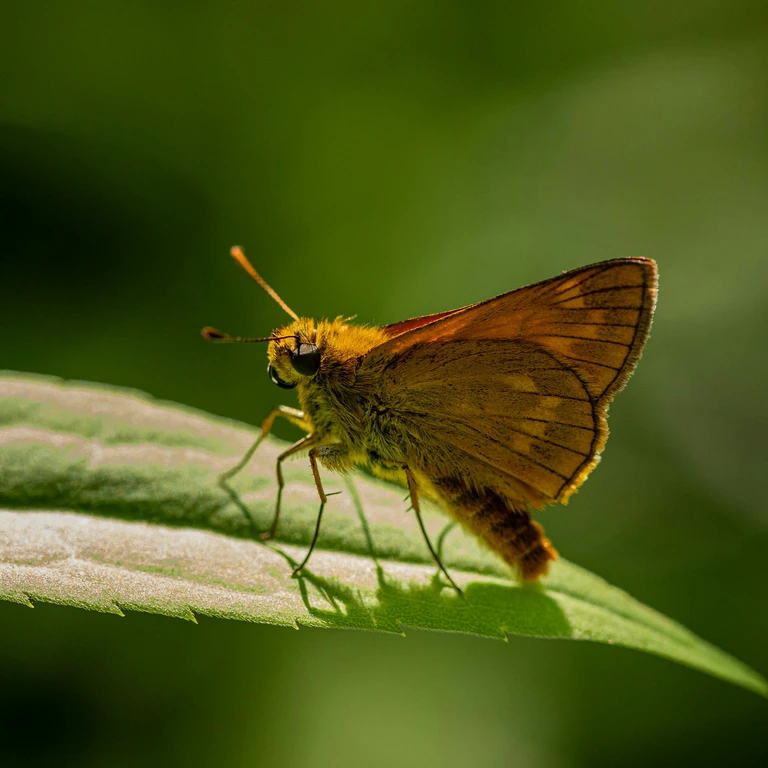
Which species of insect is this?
Ochlodes sylvanus (also Ochlodes venata)
